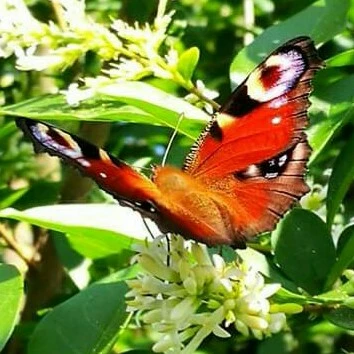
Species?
Aglais io
